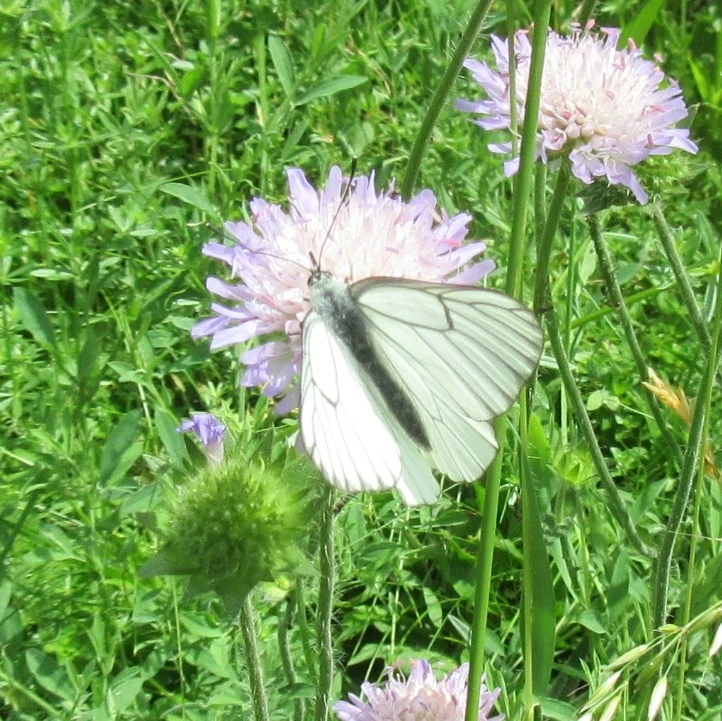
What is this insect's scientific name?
Aporia crataegi
